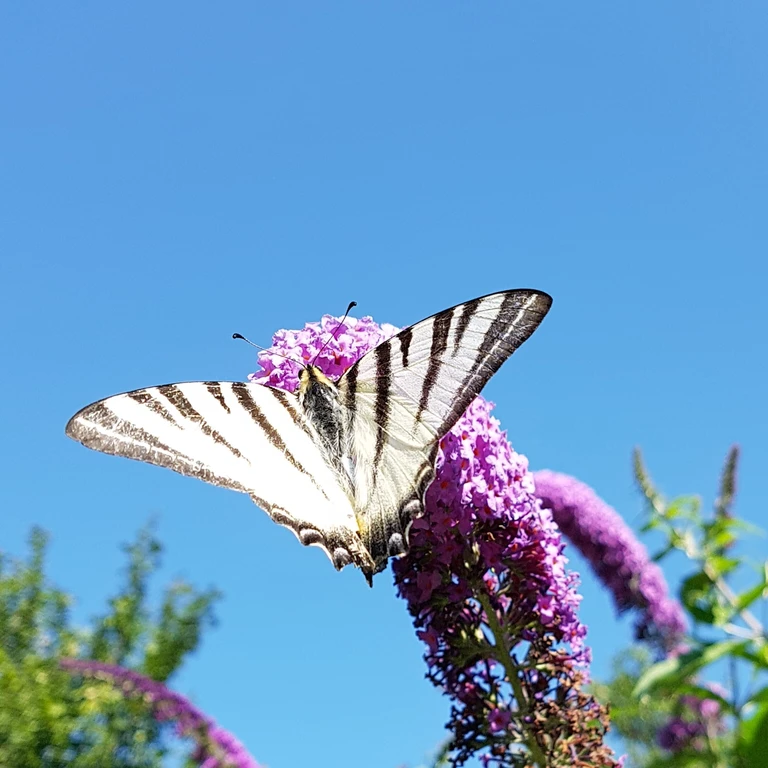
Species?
Iphiclides podalirius
